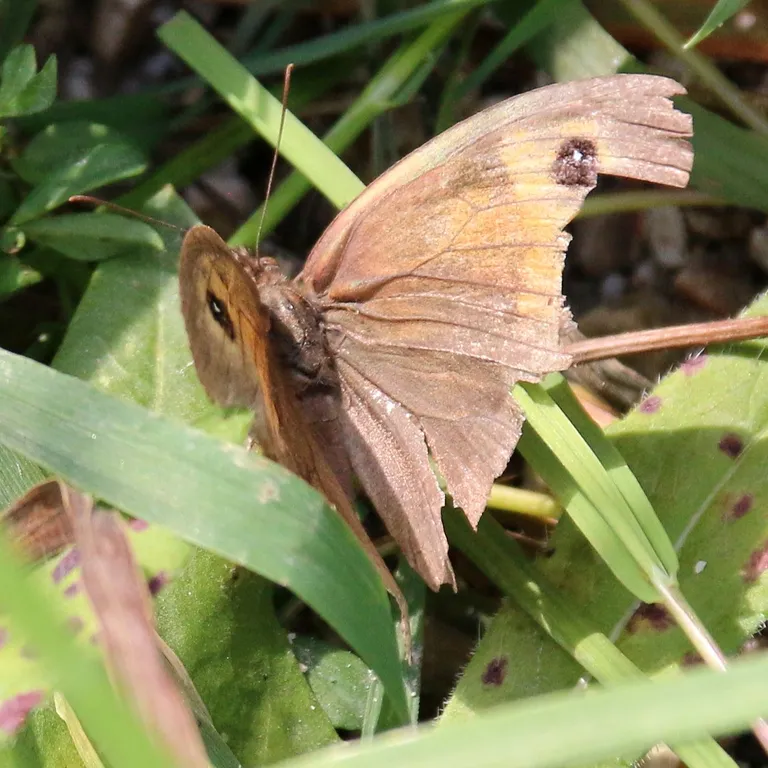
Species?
Maniola jurtina
